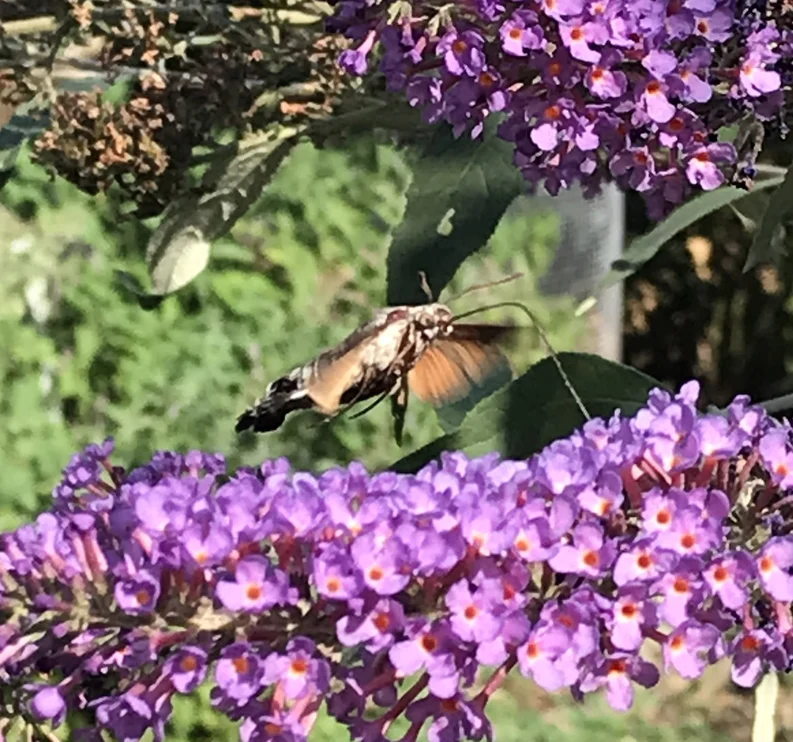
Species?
Macroglossum stellatarum
